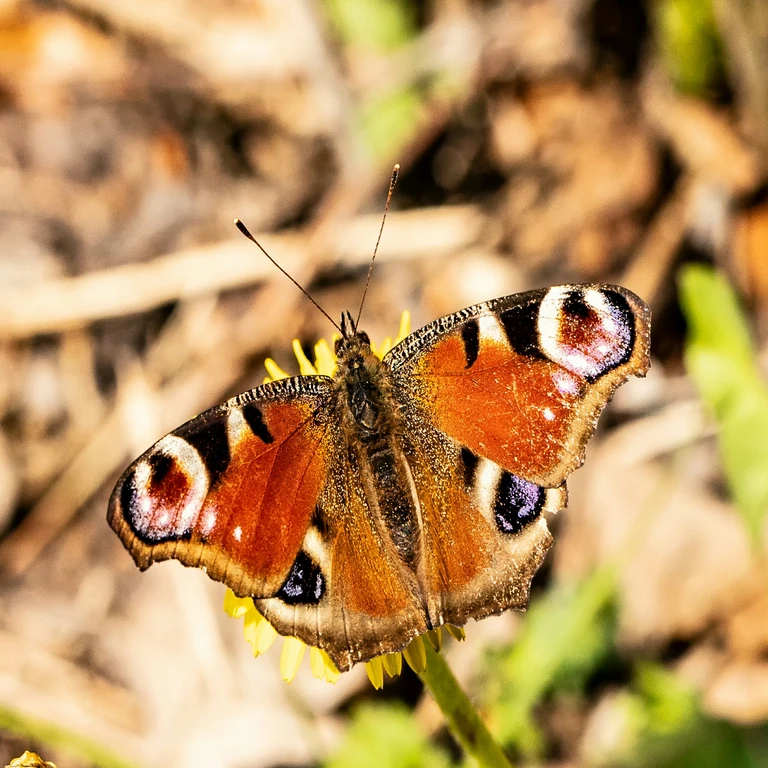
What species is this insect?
Aglais io
